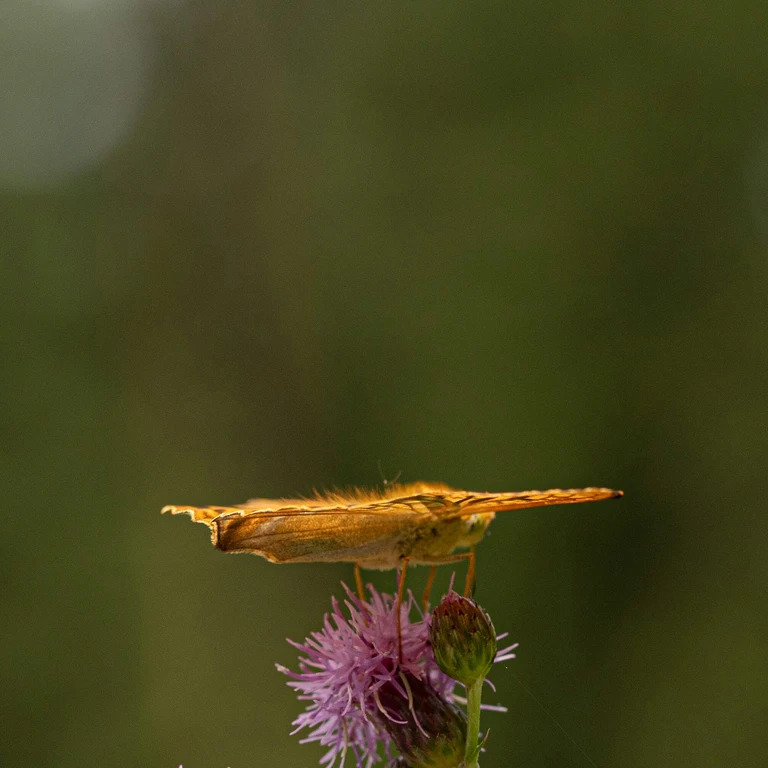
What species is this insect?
Argynnis paphia
